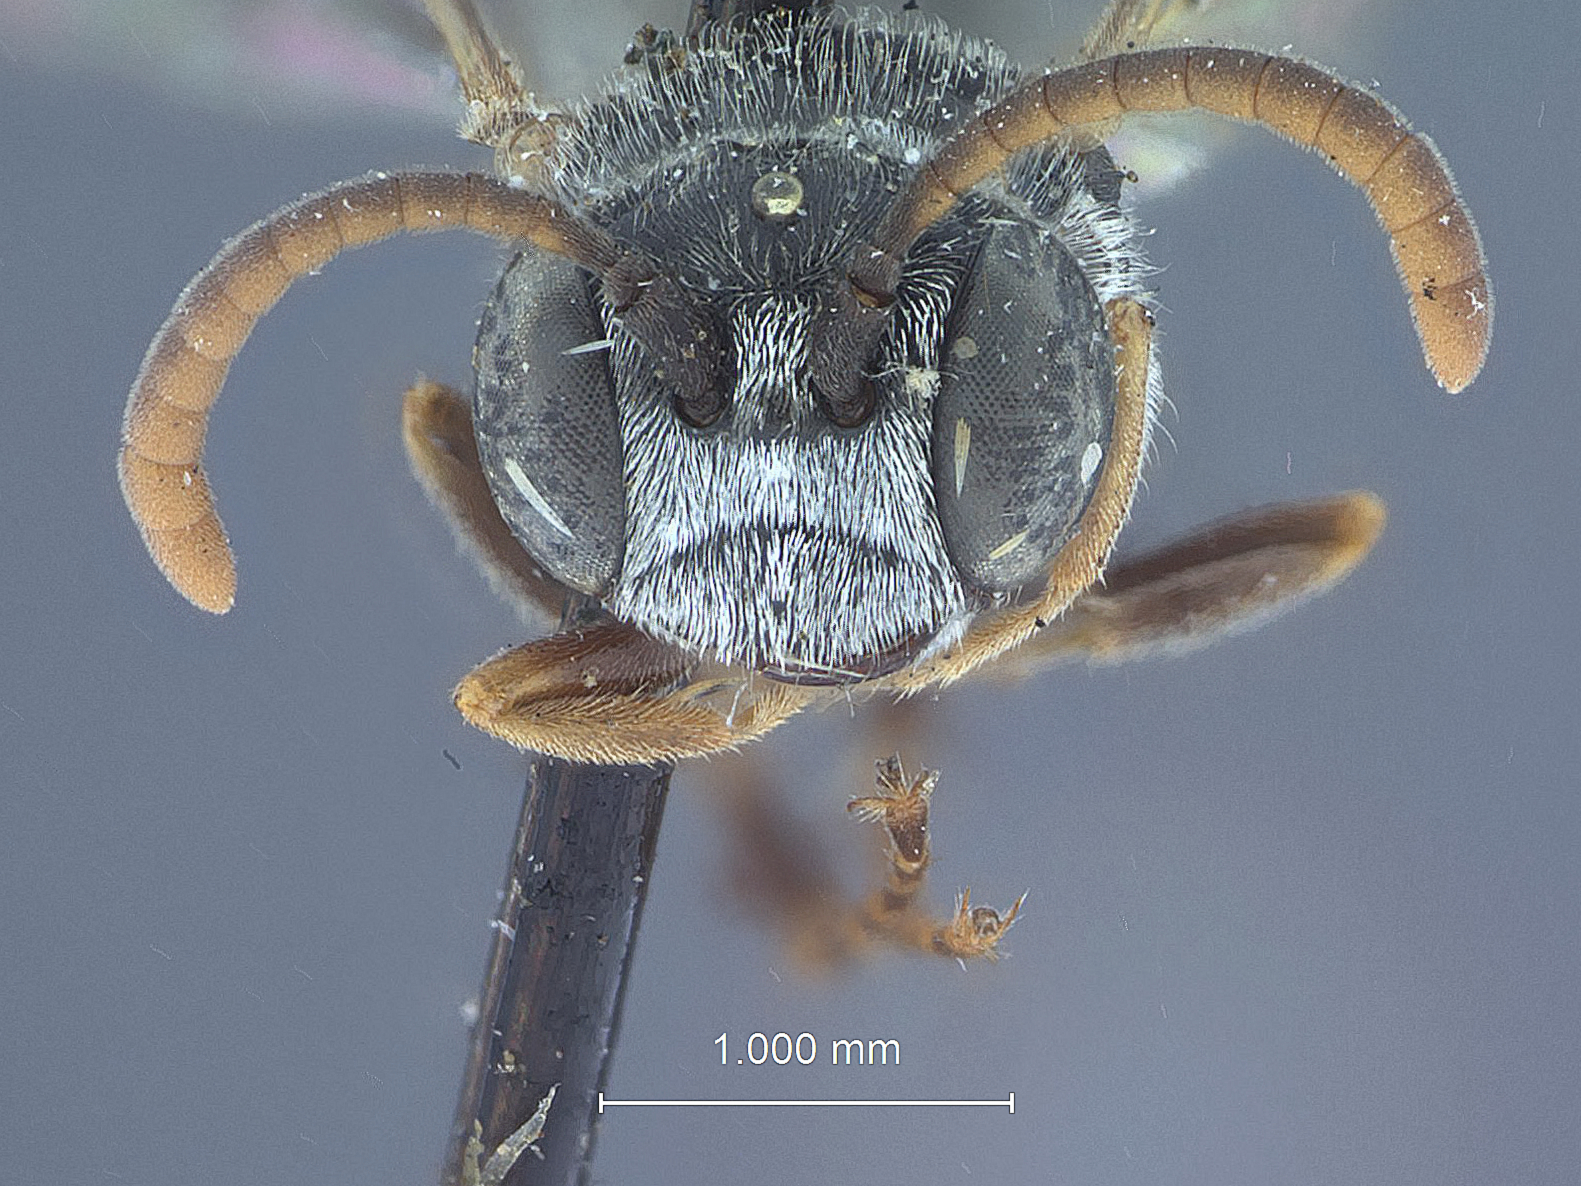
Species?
Mimesa nigrescens
